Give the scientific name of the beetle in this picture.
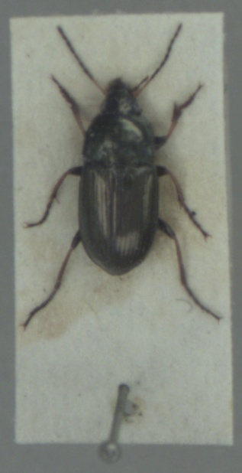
Amara plebeja
